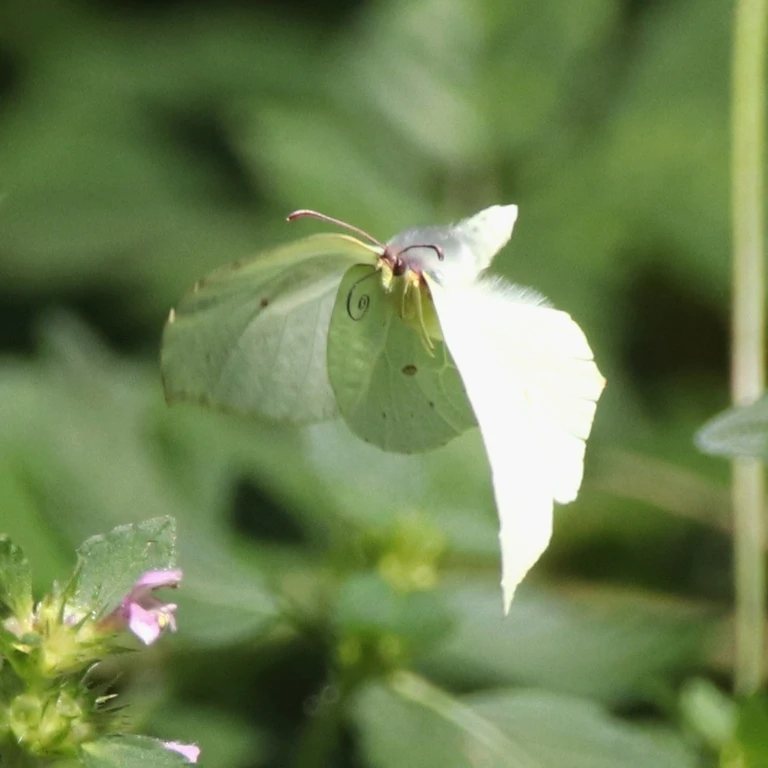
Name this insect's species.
Gonepteryx rhamni
